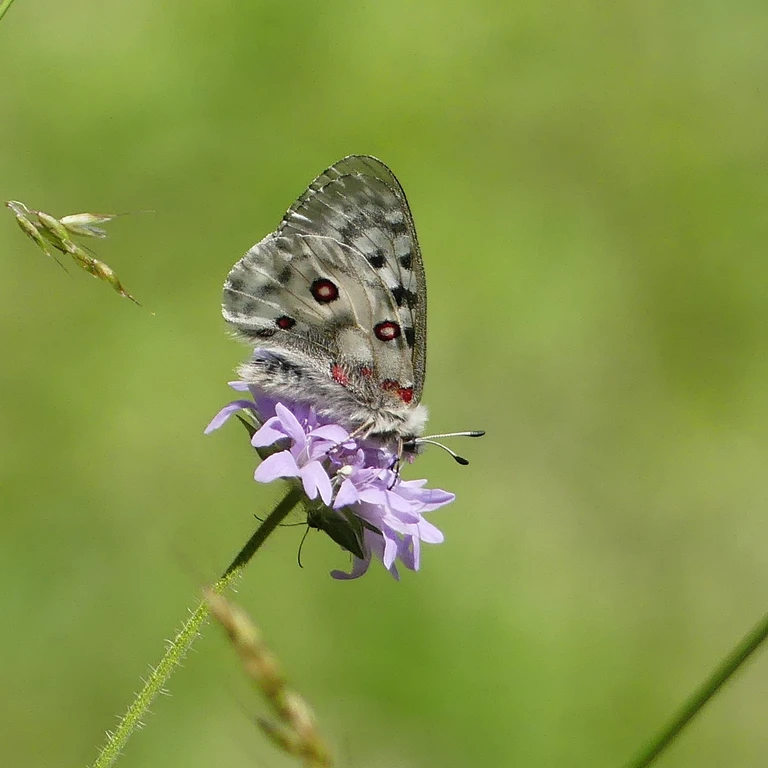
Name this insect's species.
Parnassius apollo
